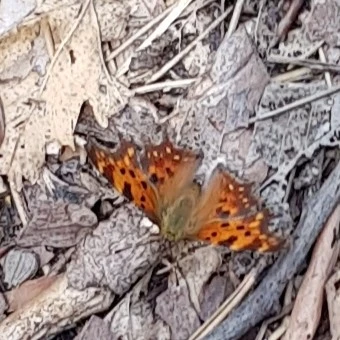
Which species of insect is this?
Polygonia c-album
